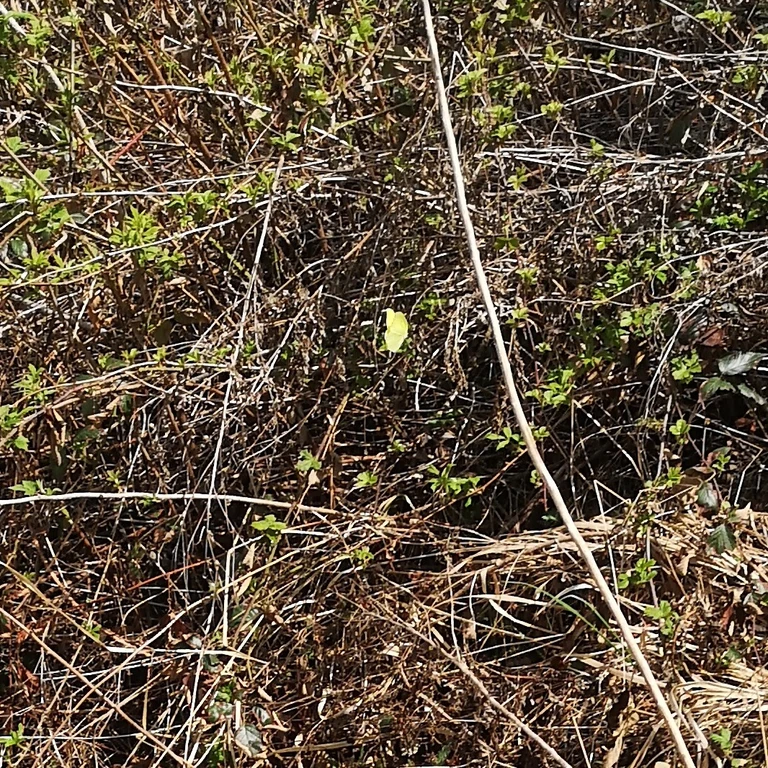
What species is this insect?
Gonepteryx rhamni
